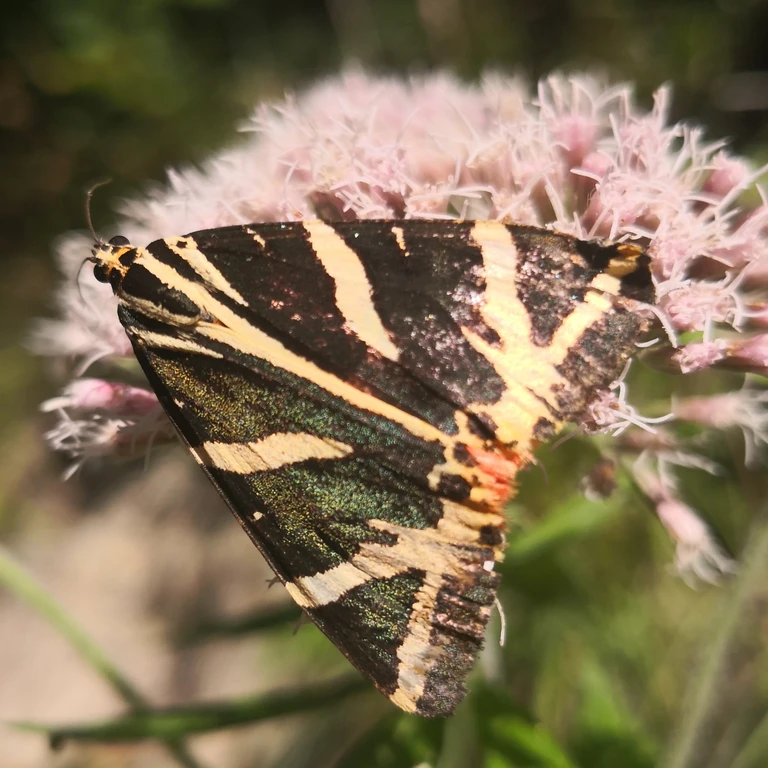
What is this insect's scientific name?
Euplagia quadripunctaria
